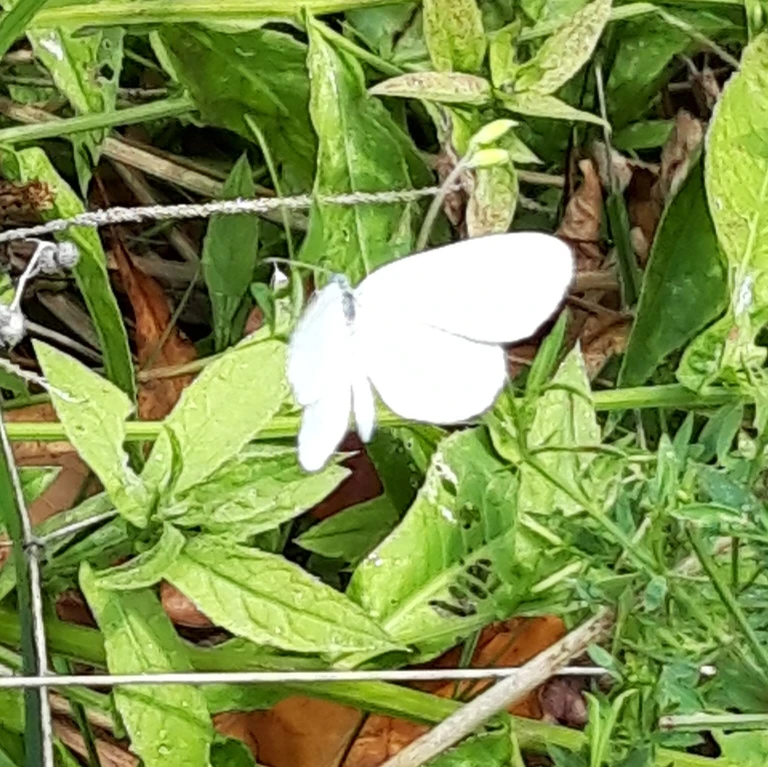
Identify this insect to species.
Leptidea sinapis/juvernica
